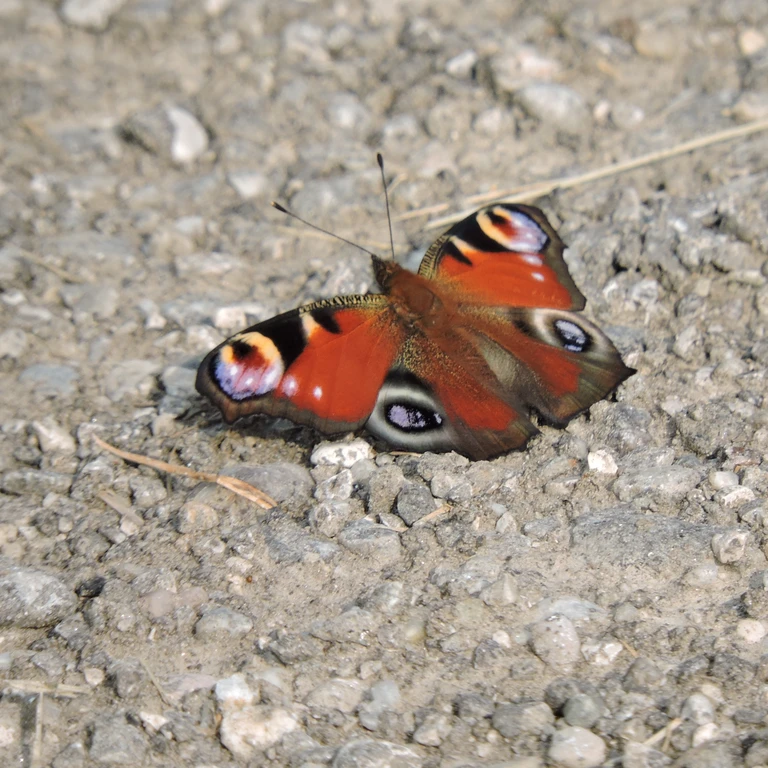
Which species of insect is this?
Aglais io
